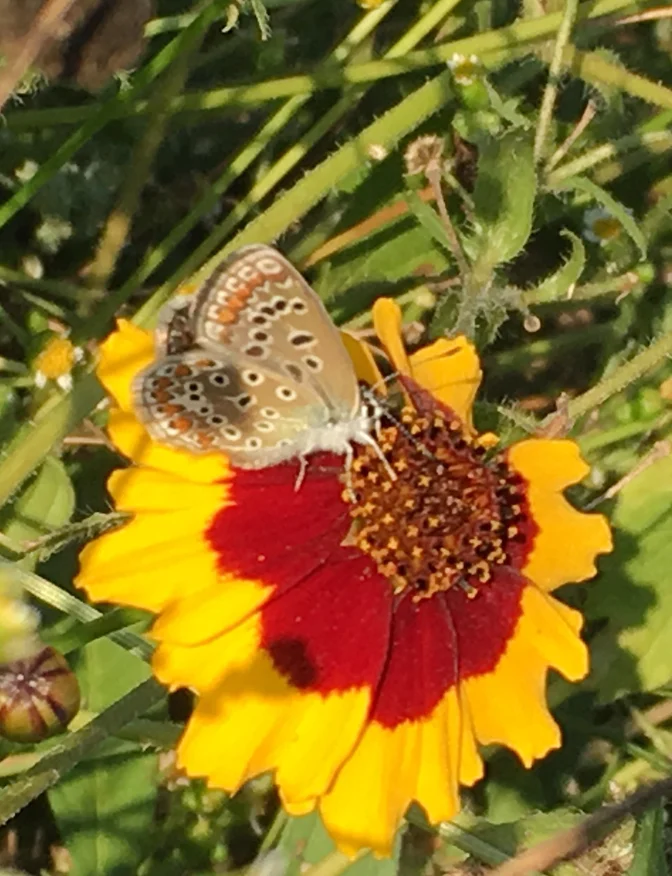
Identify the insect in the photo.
Polyommatus icarus
